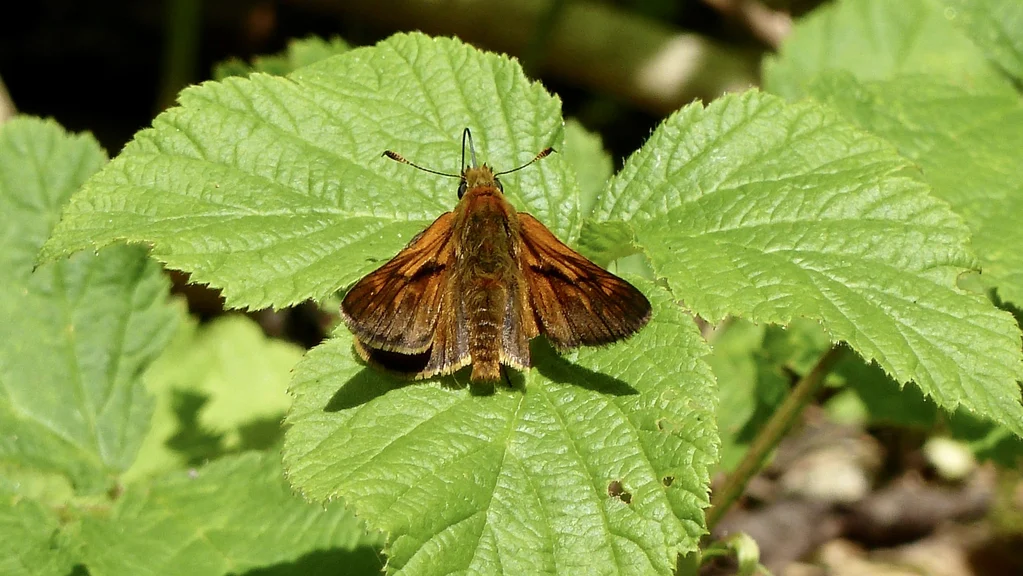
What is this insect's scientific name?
Ochlodes sylvanus (also Ochlodes venata)
